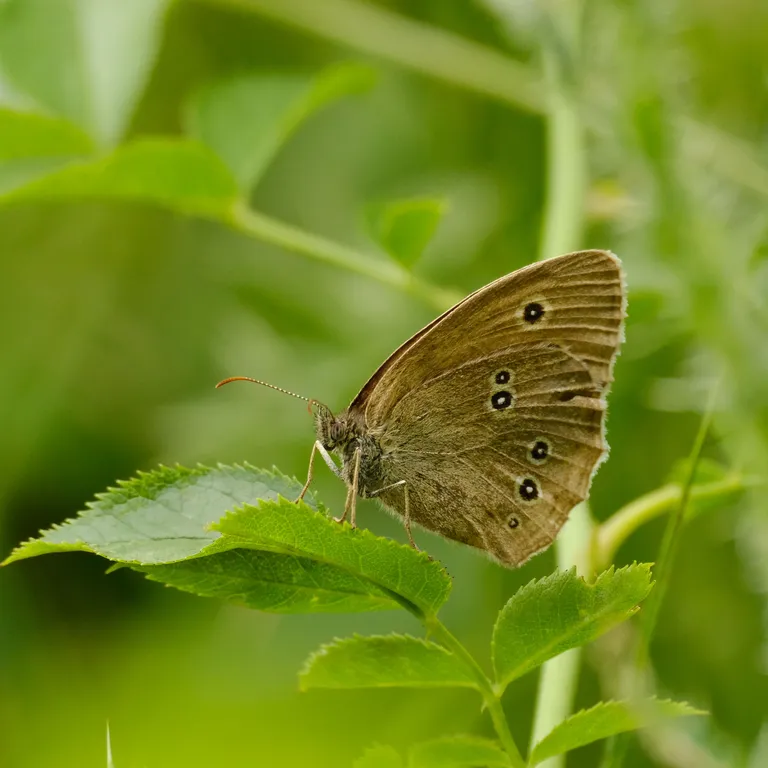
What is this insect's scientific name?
Aphantopus hyperantus
